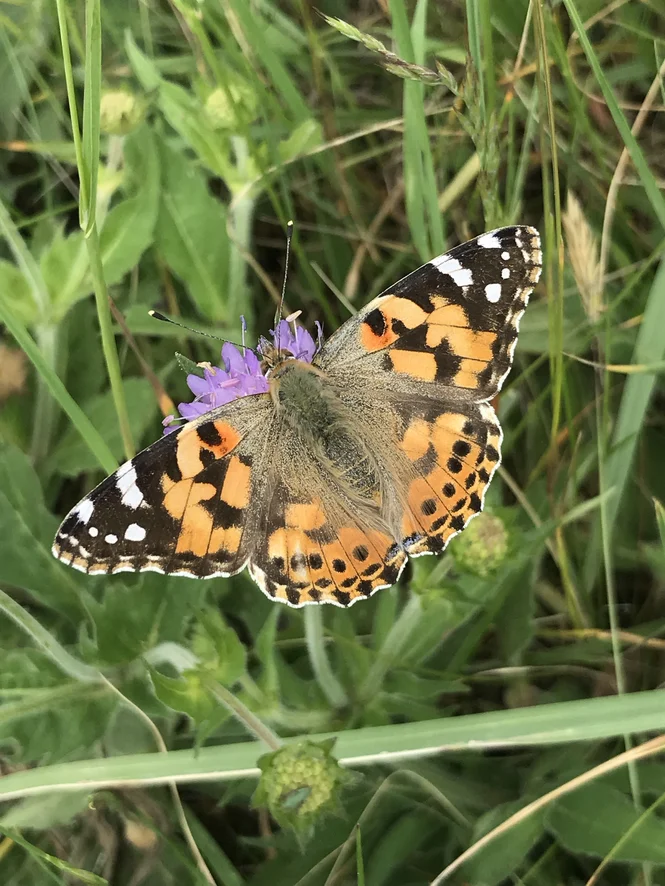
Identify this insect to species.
Vanessa cardui
